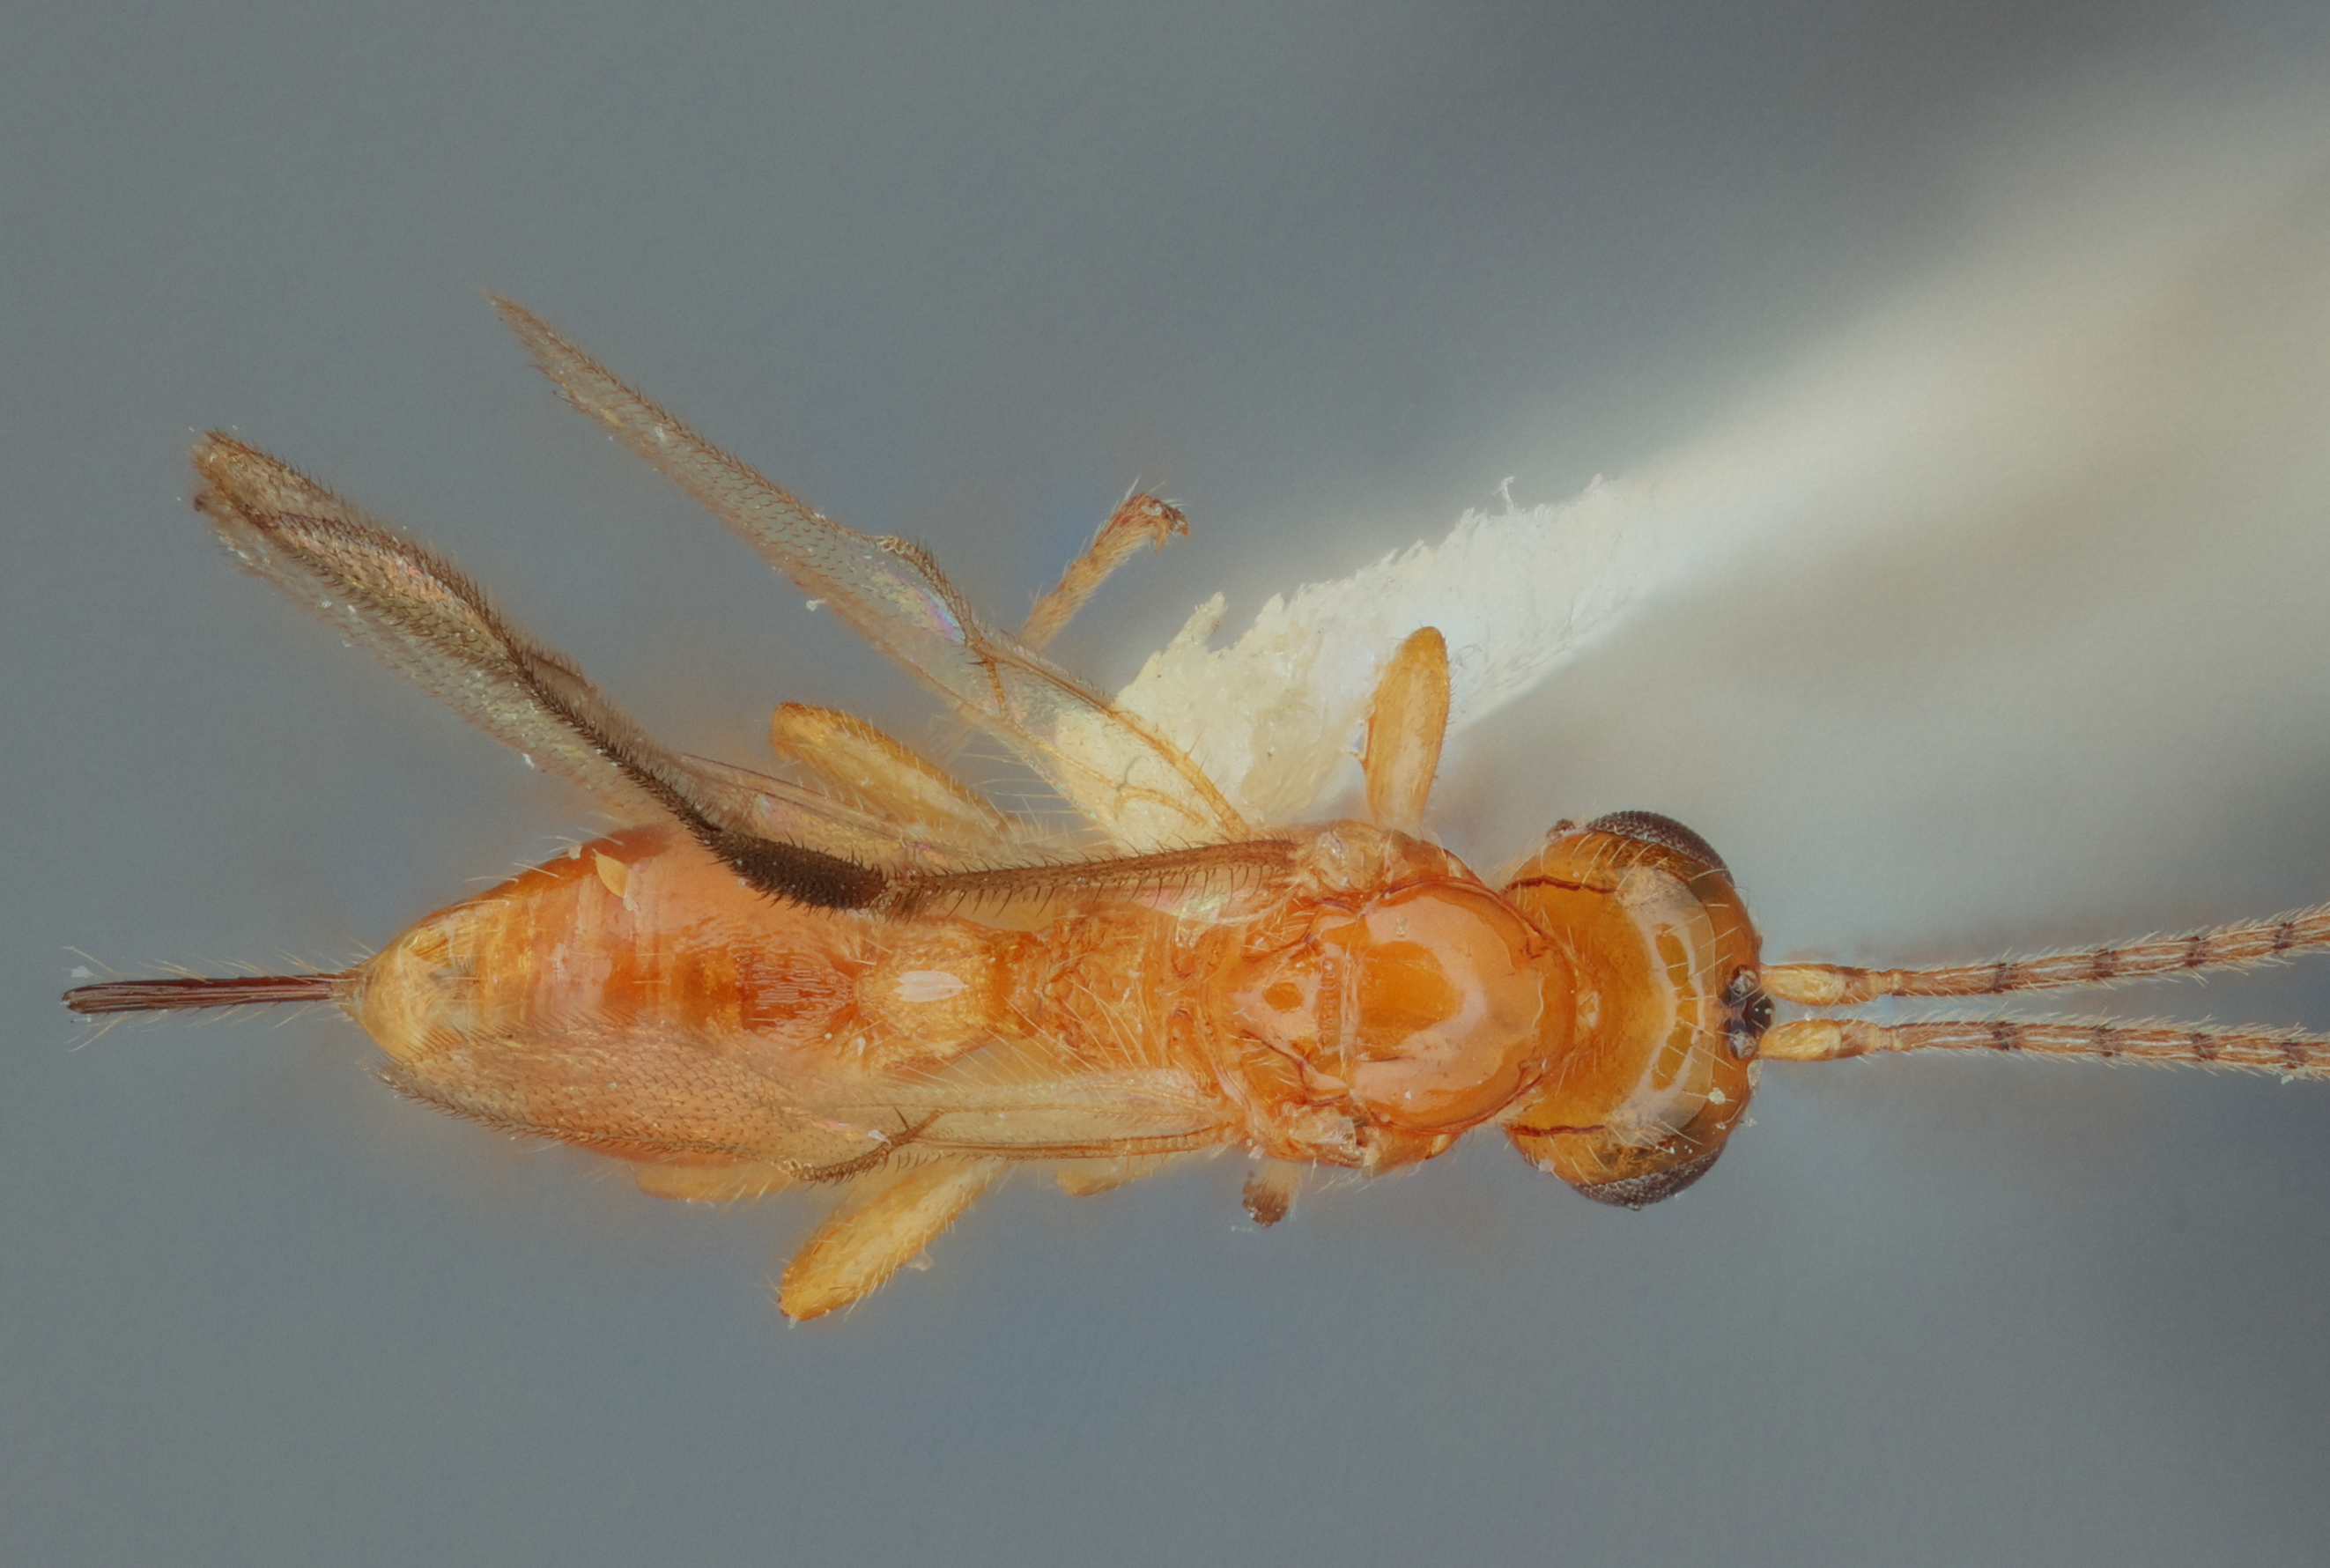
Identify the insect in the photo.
Opius lissopleurum
